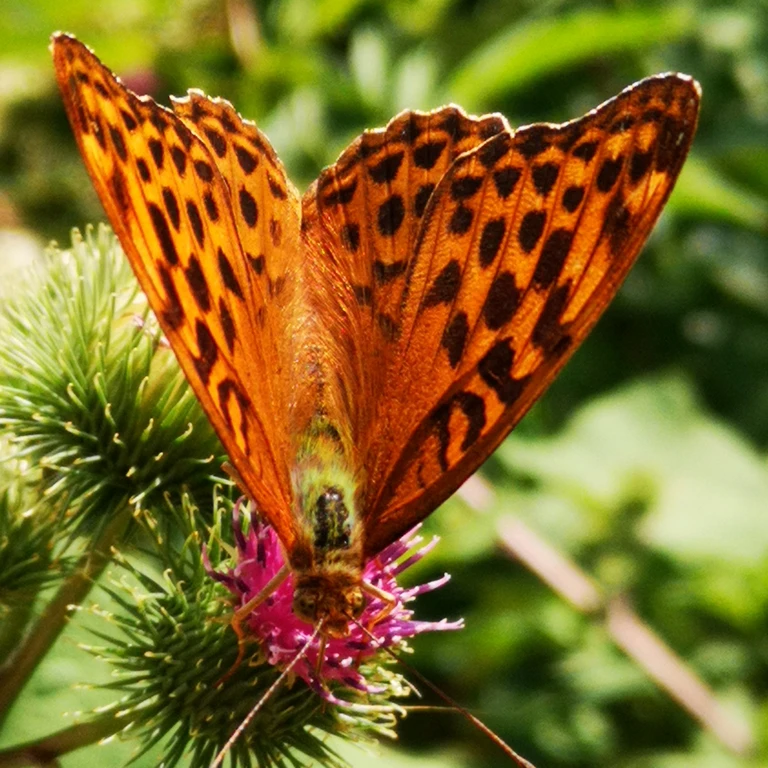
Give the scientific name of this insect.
Argynnis paphia
